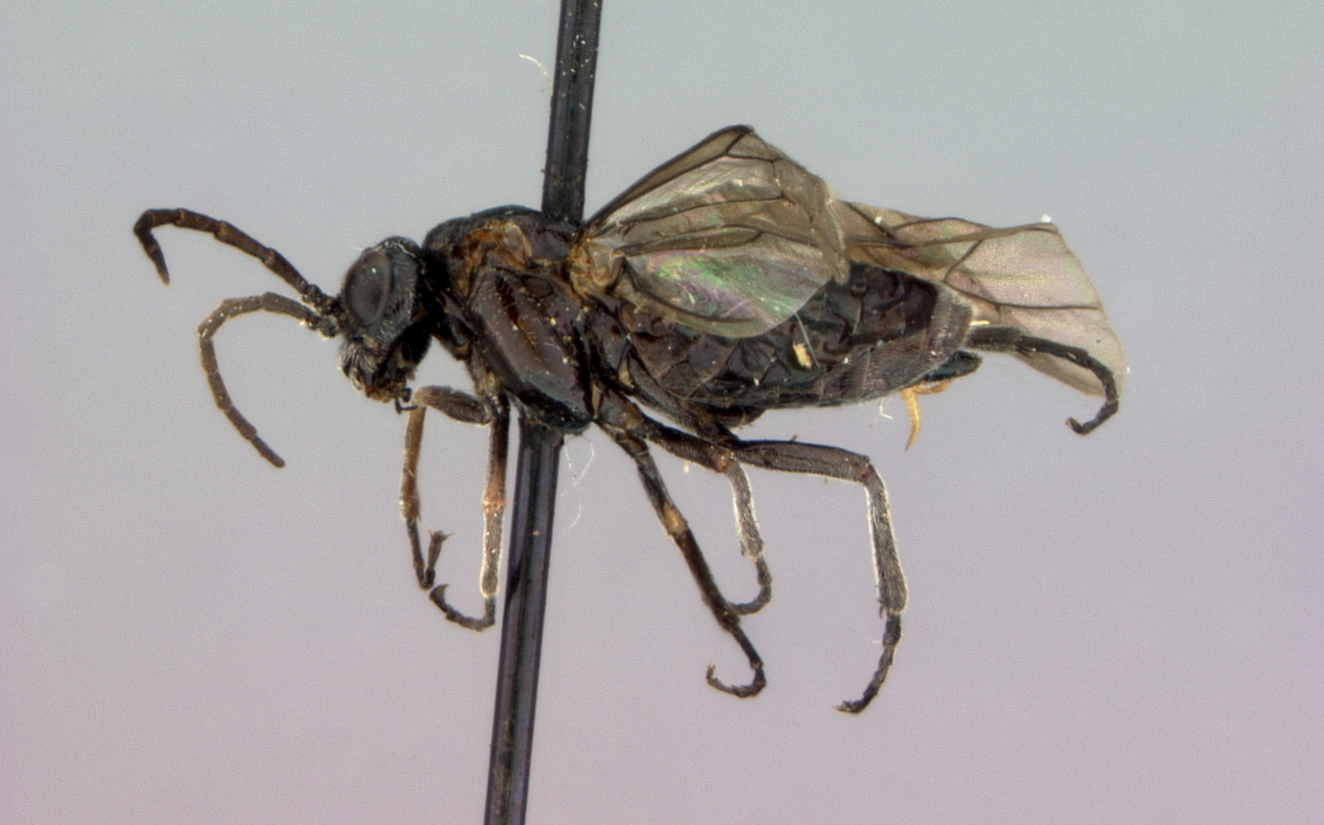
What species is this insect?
Rhadinoceraea lucida
